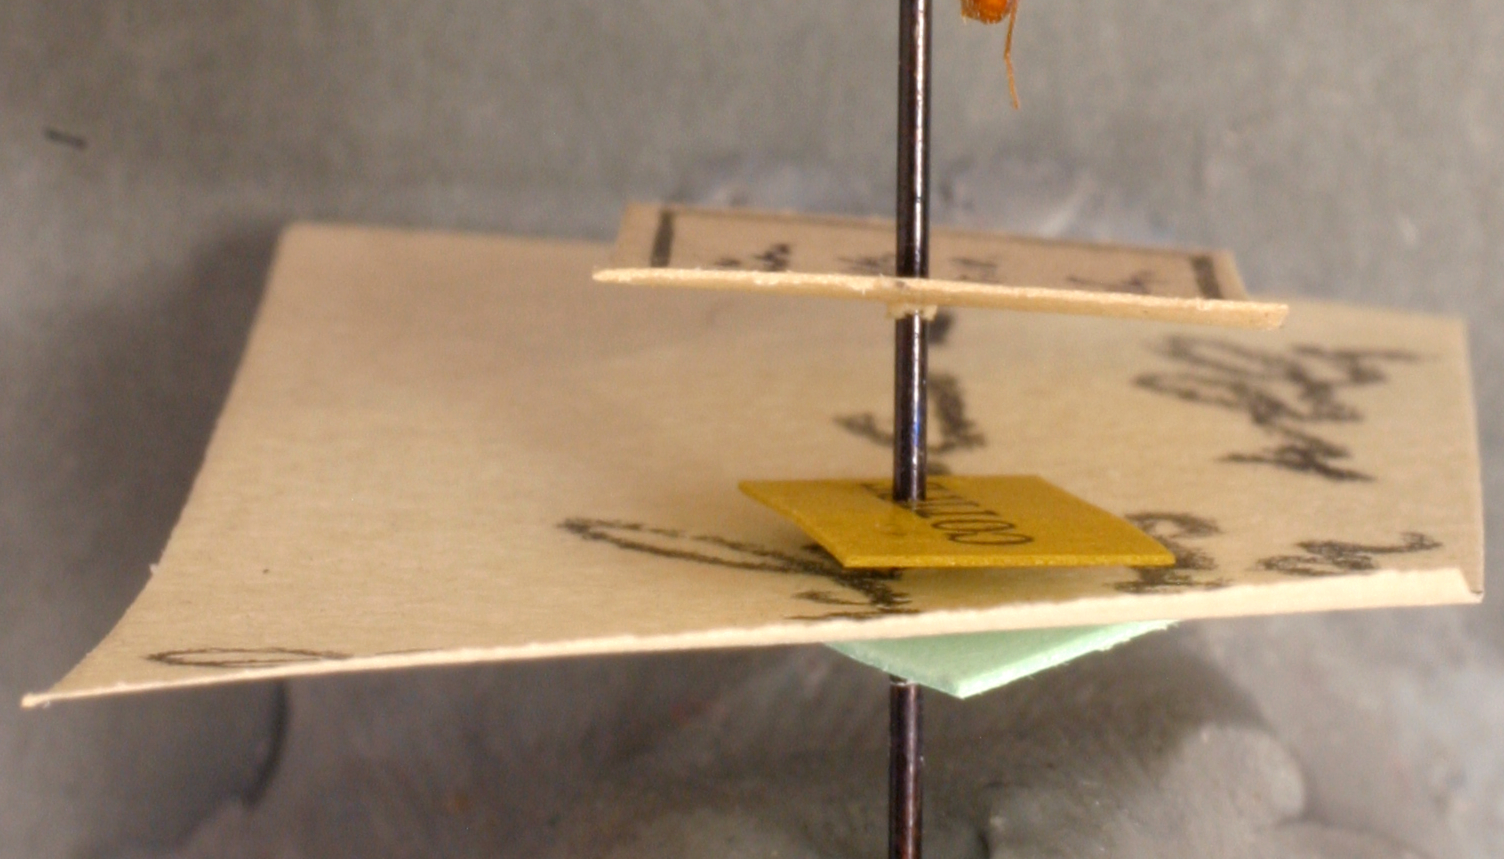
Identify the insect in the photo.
Pogonomyrmex huachucanus
